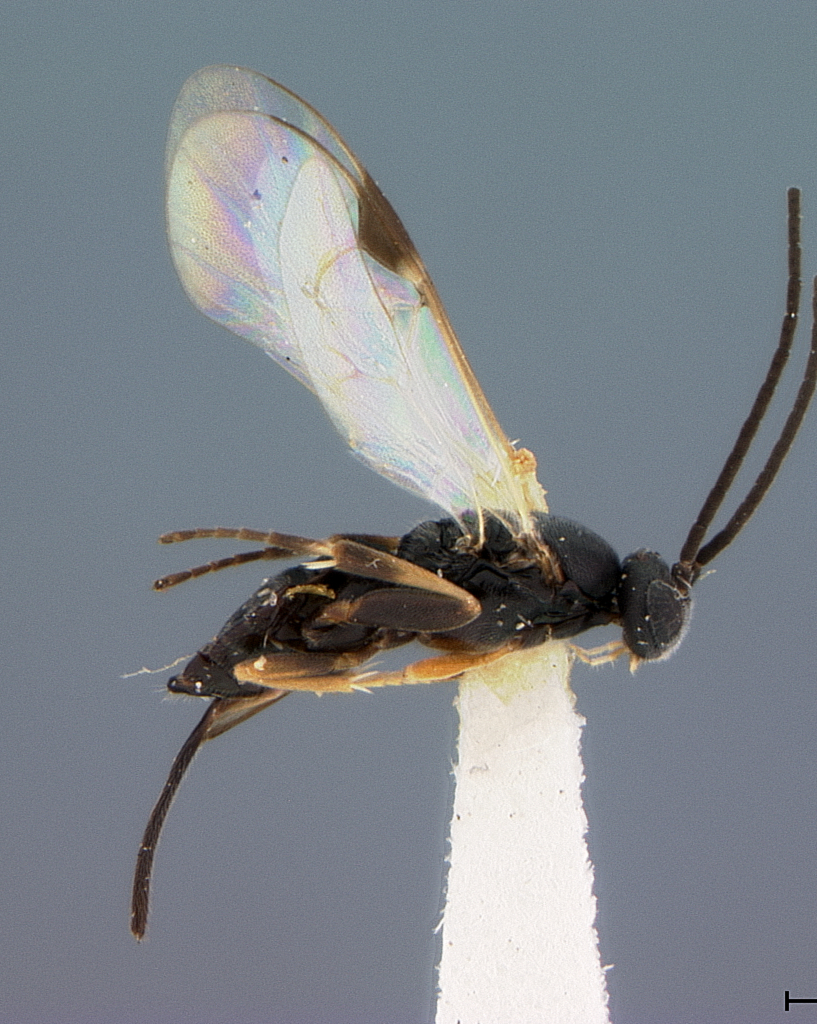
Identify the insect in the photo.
Apanteles bushnelli
